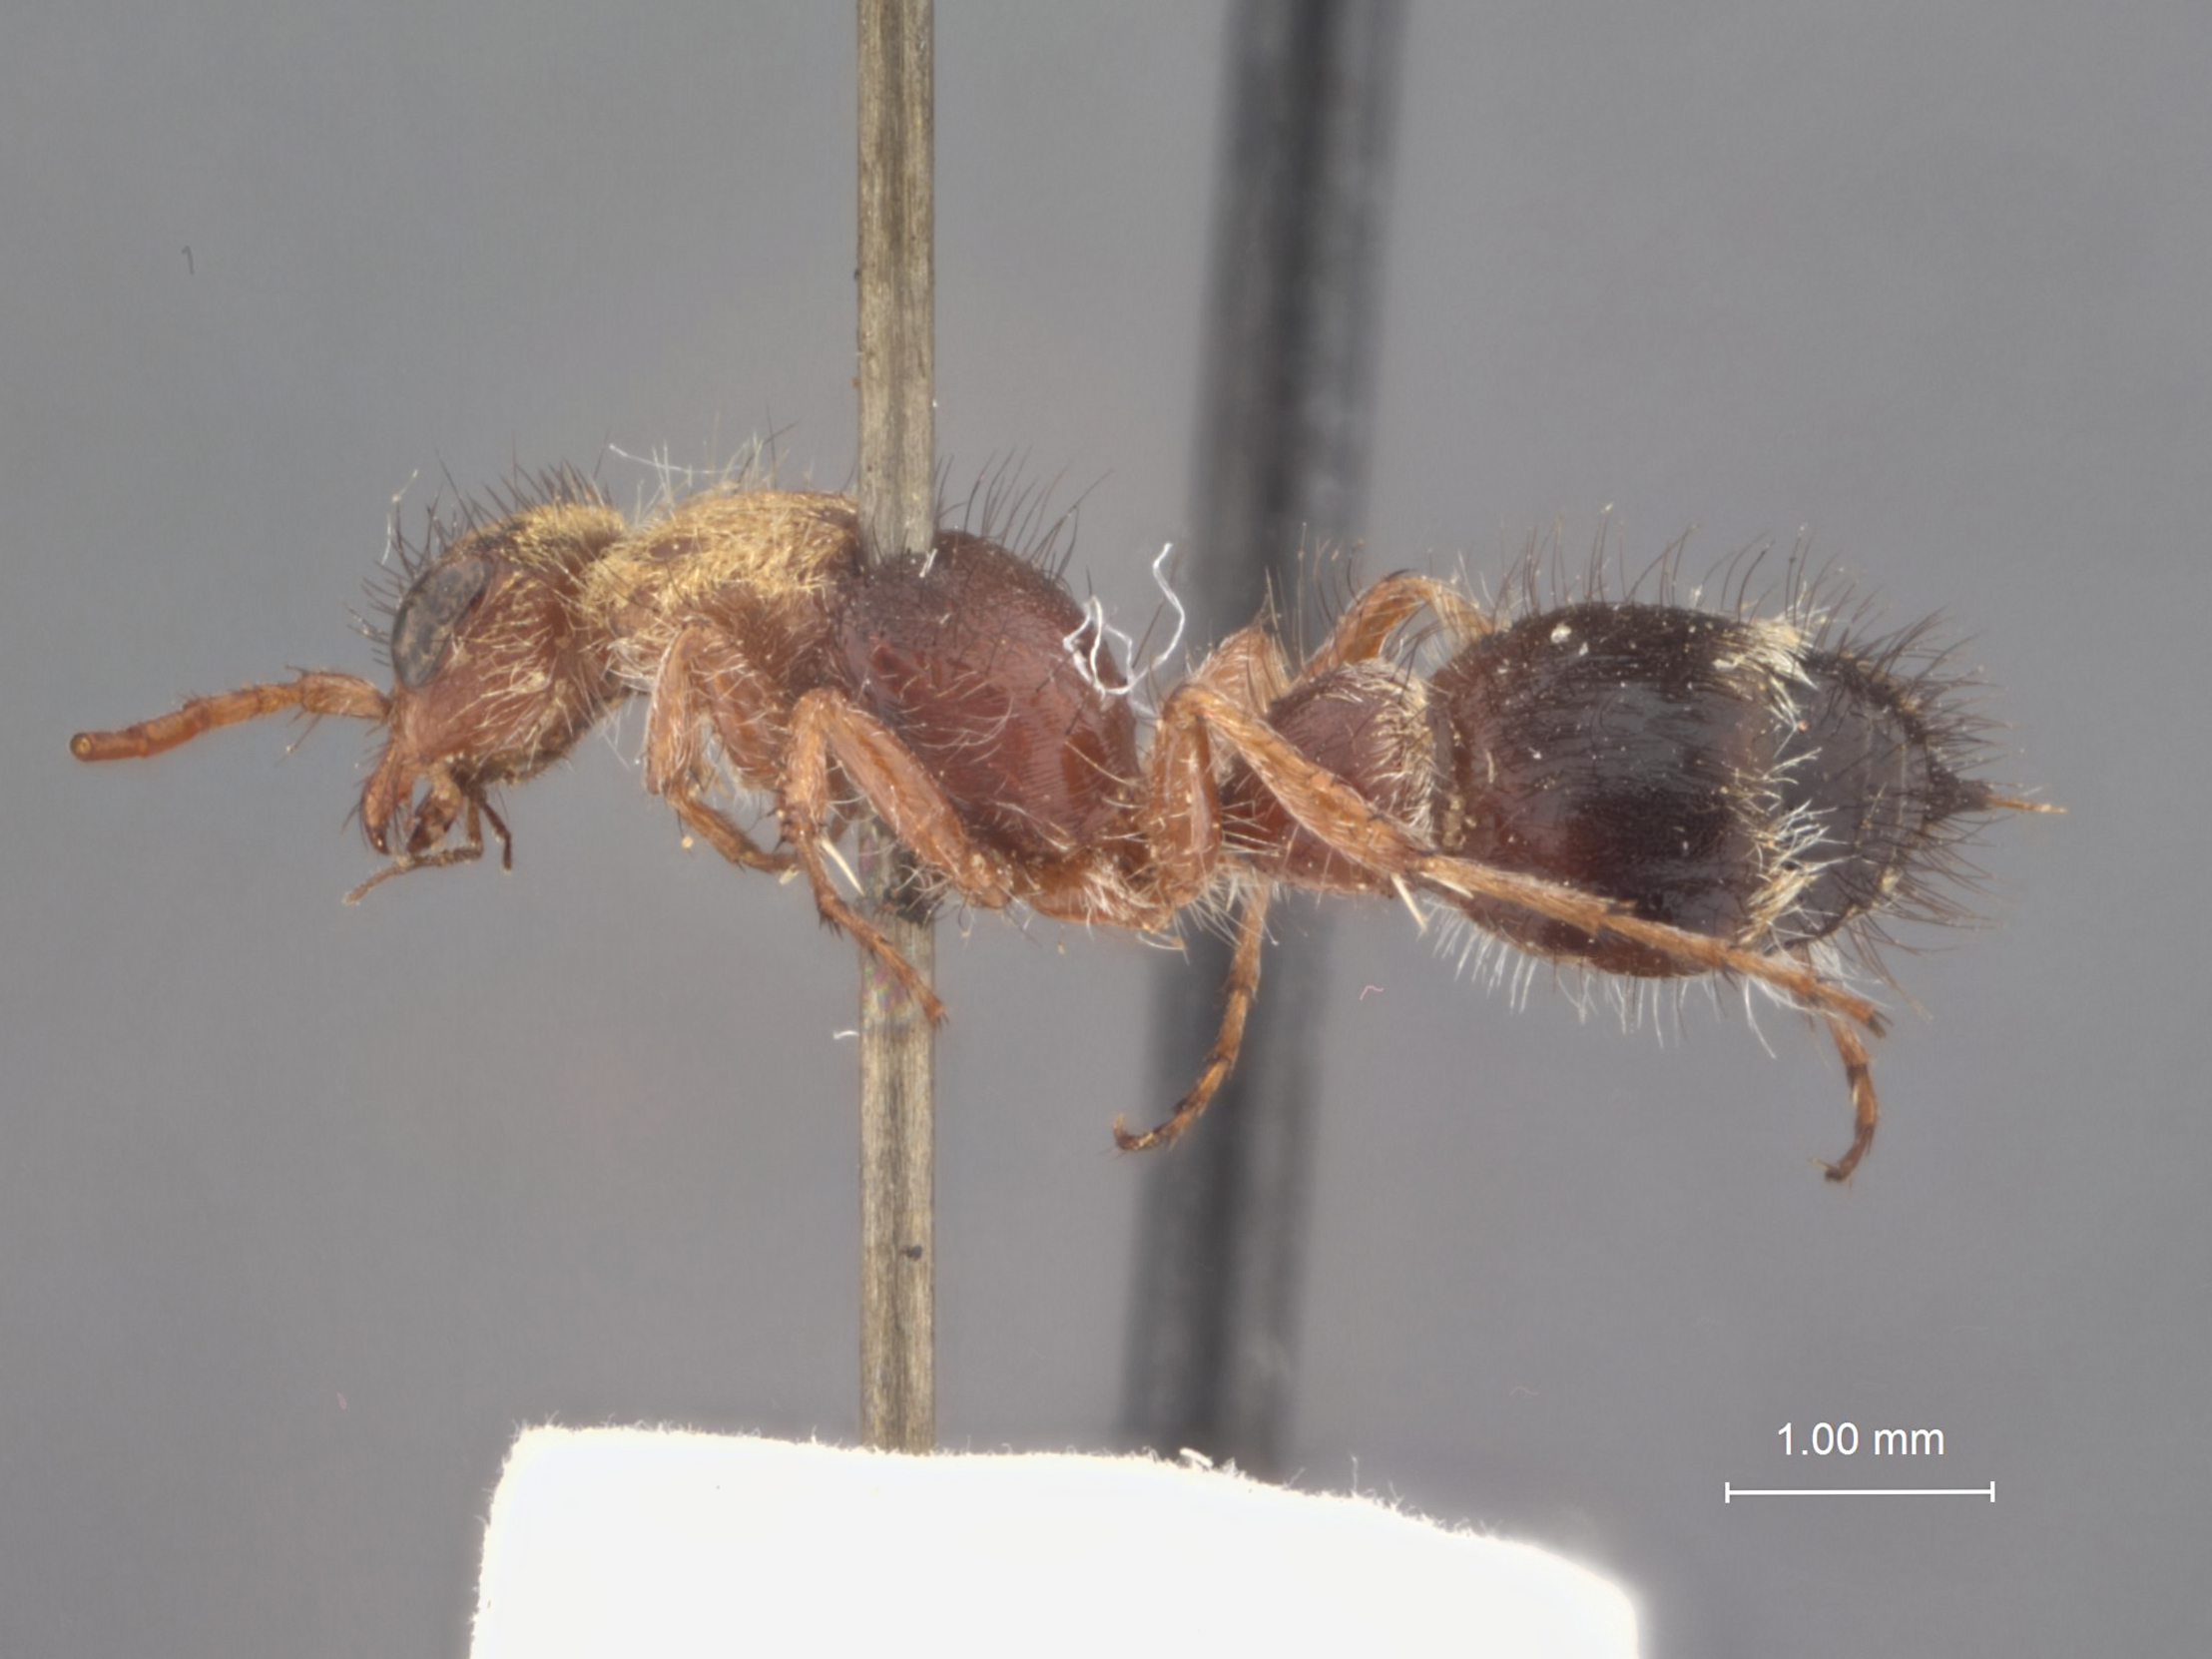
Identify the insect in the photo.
Typhoctes striolatus
